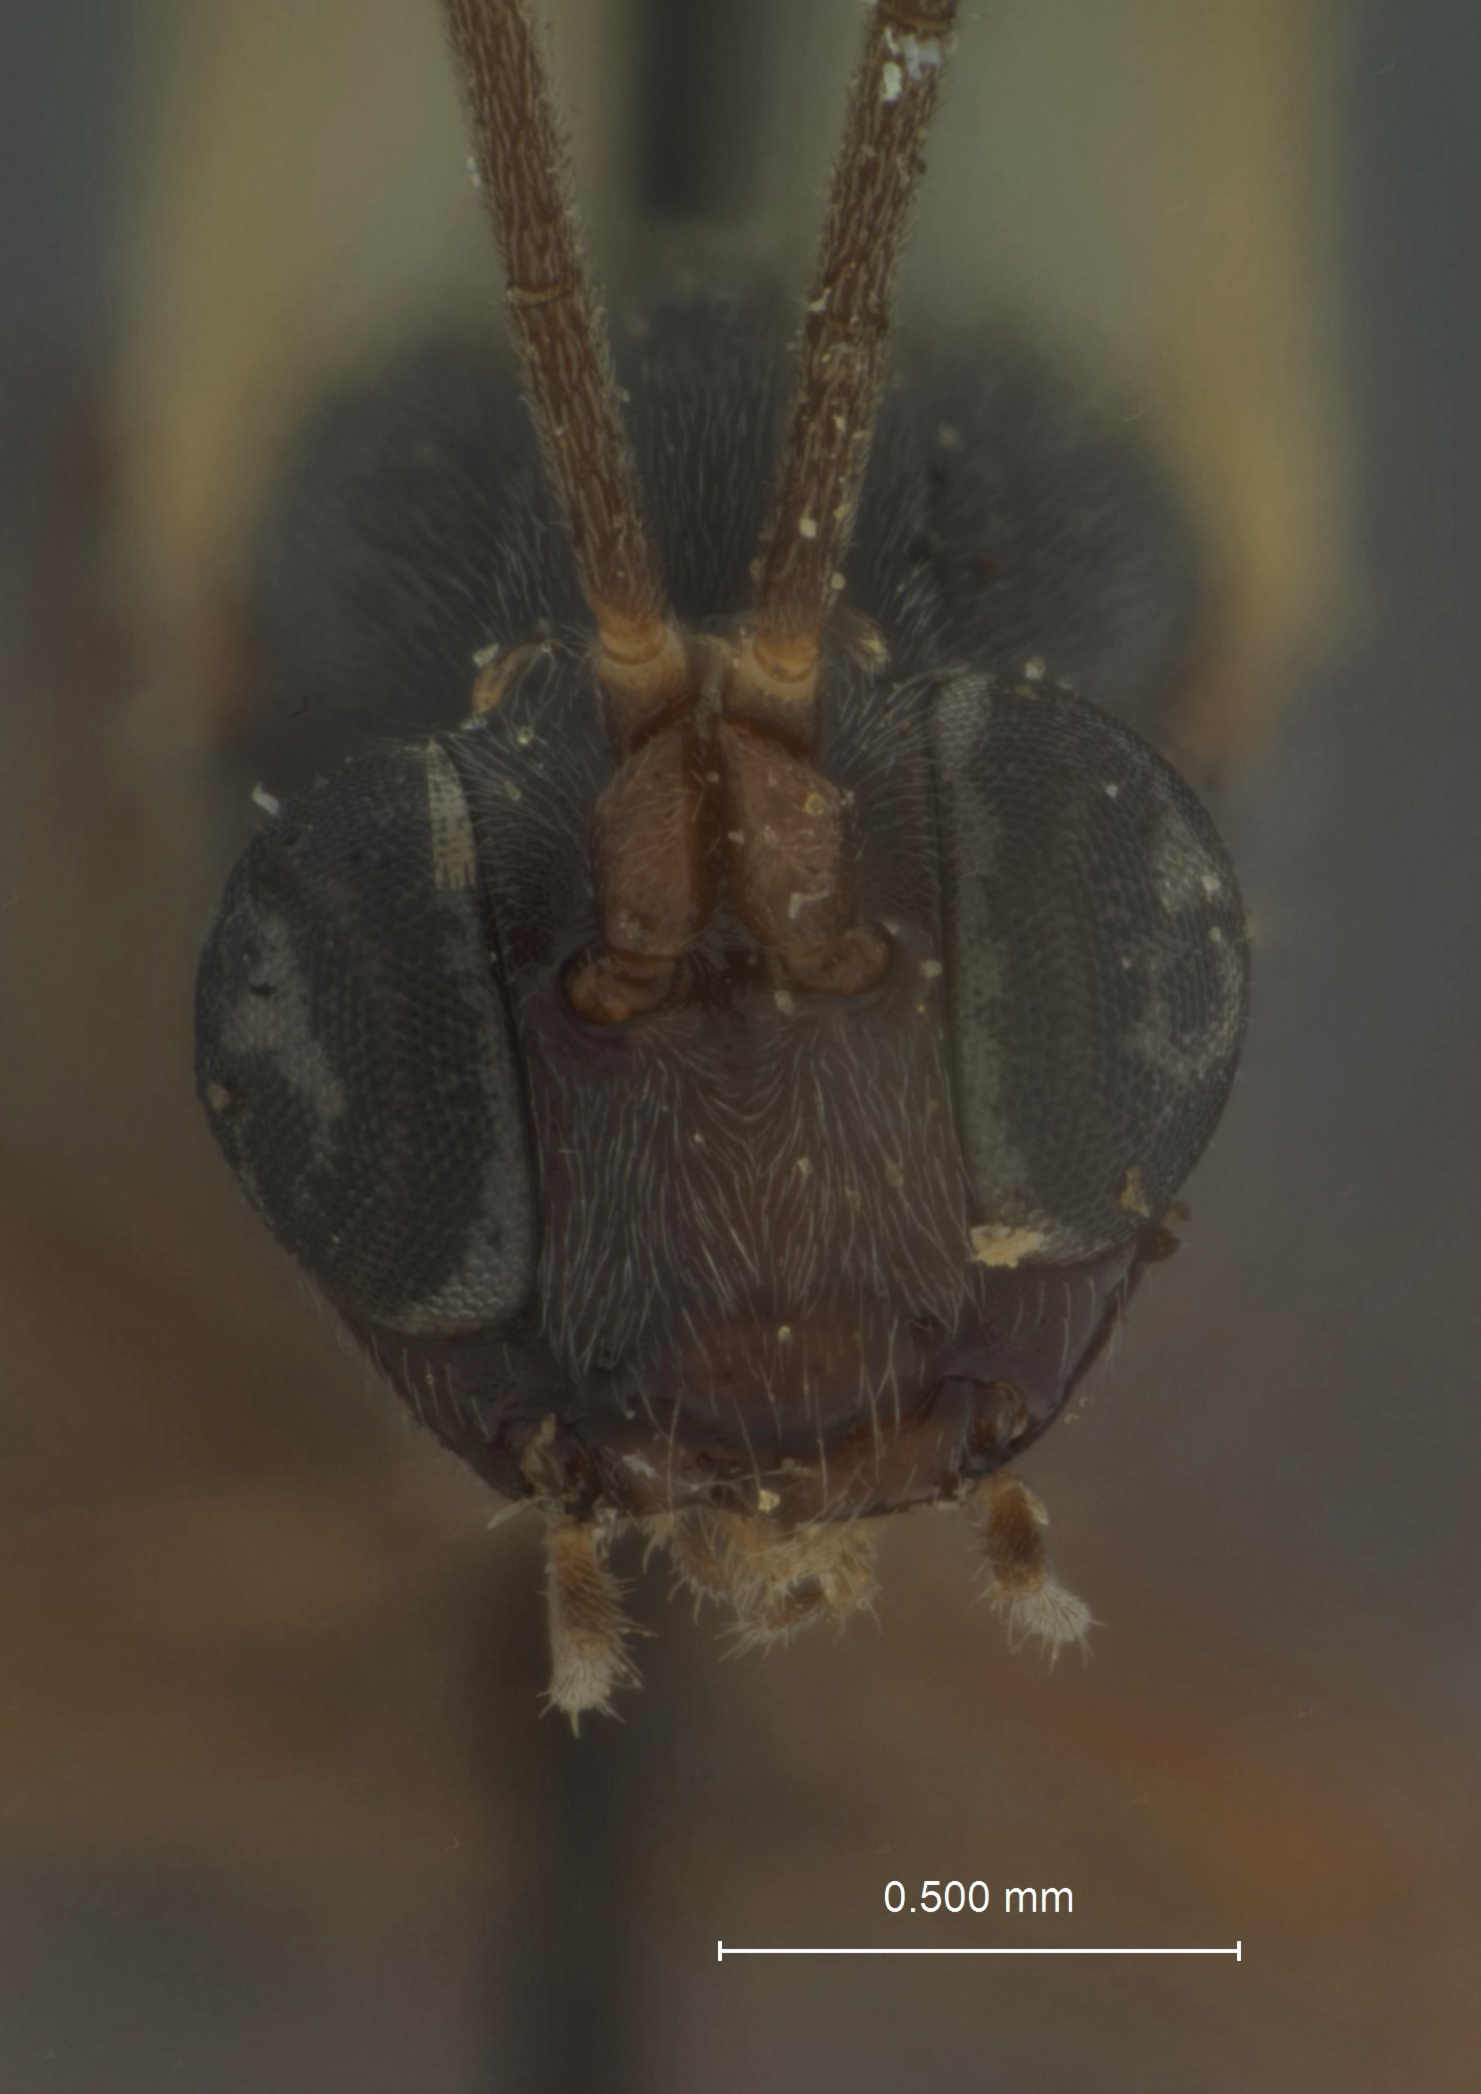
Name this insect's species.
Exolytus gelechiae
